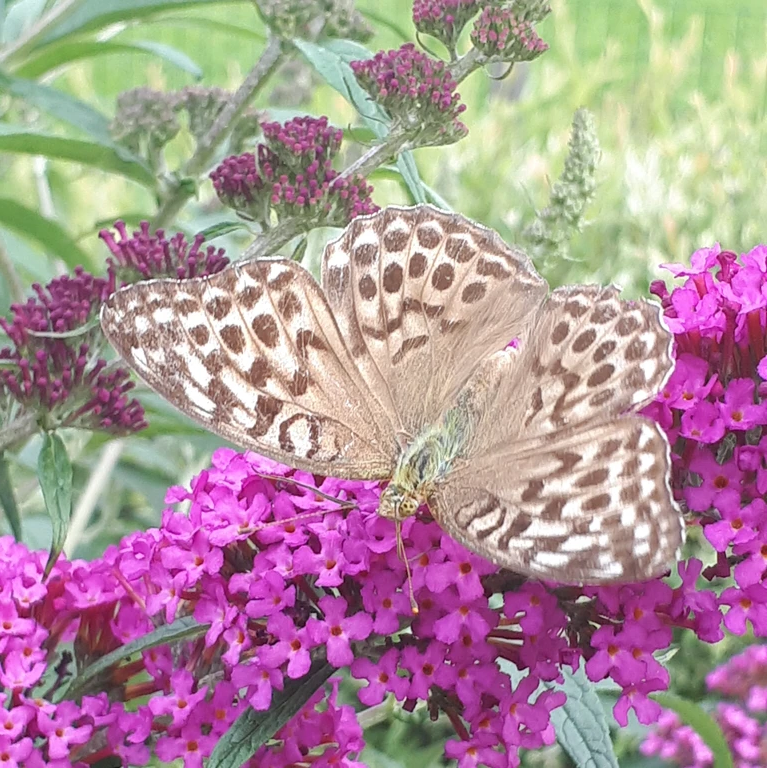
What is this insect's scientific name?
Argynnis paphia
